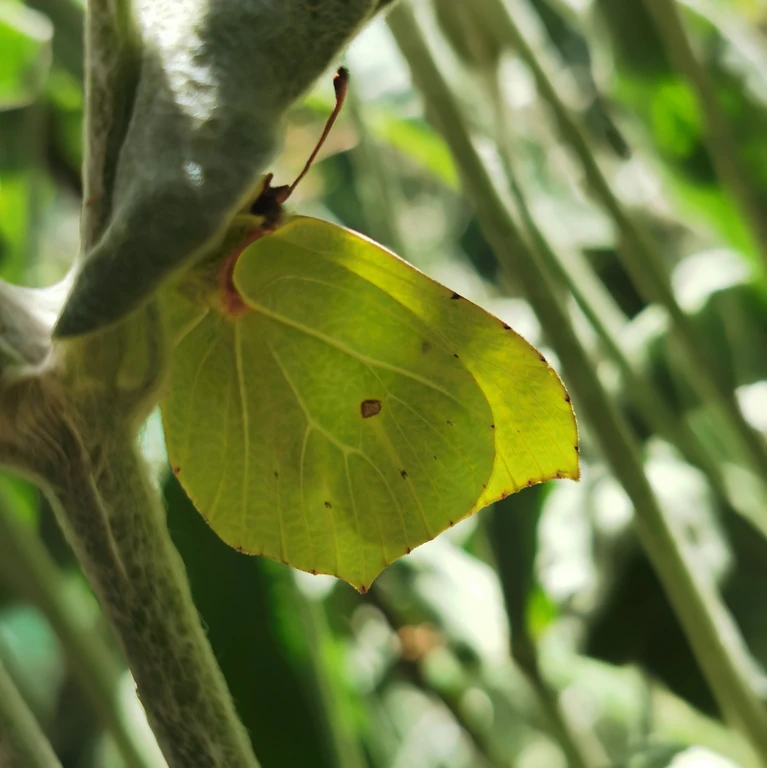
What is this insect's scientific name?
Gonepteryx rhamni
